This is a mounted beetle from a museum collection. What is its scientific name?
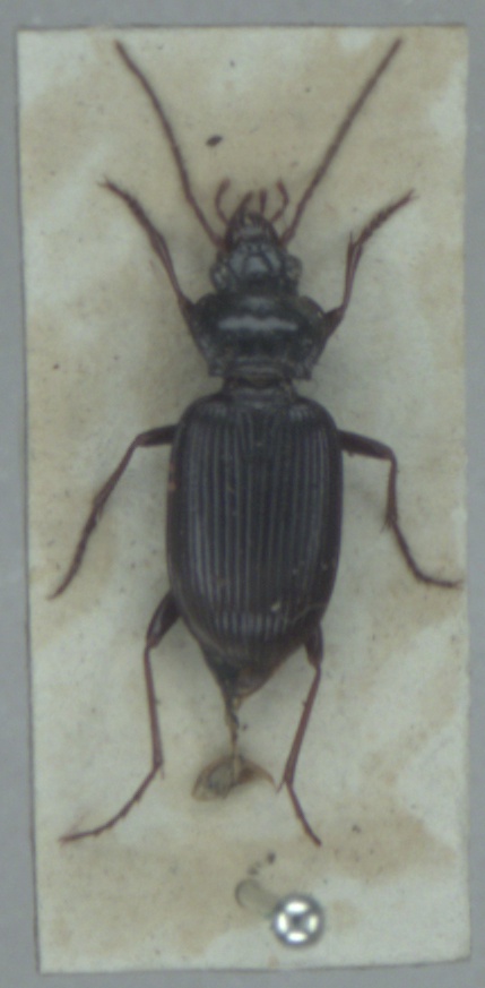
Nebria brevicollis
